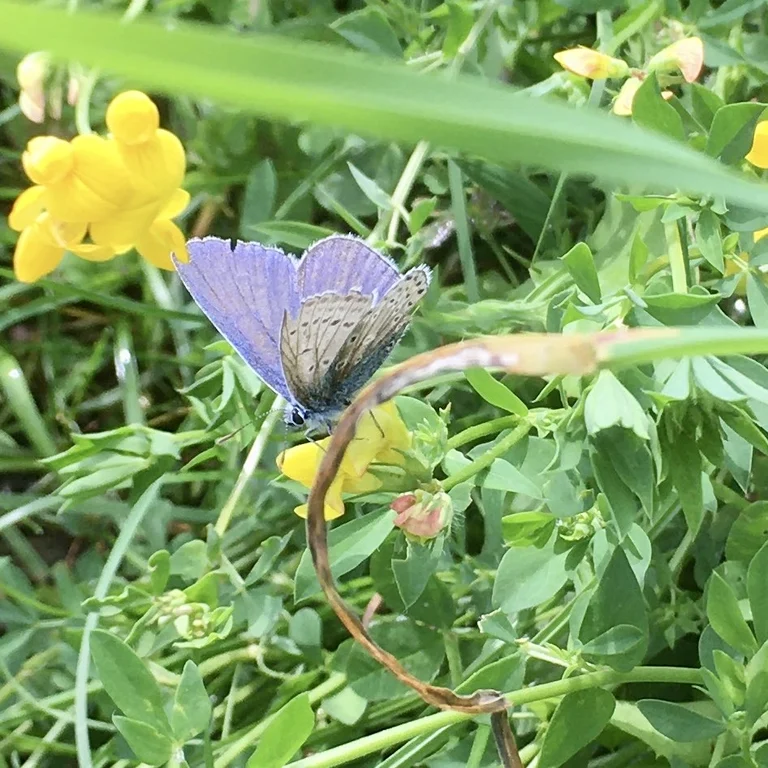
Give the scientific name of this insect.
Polyommatus icarus
